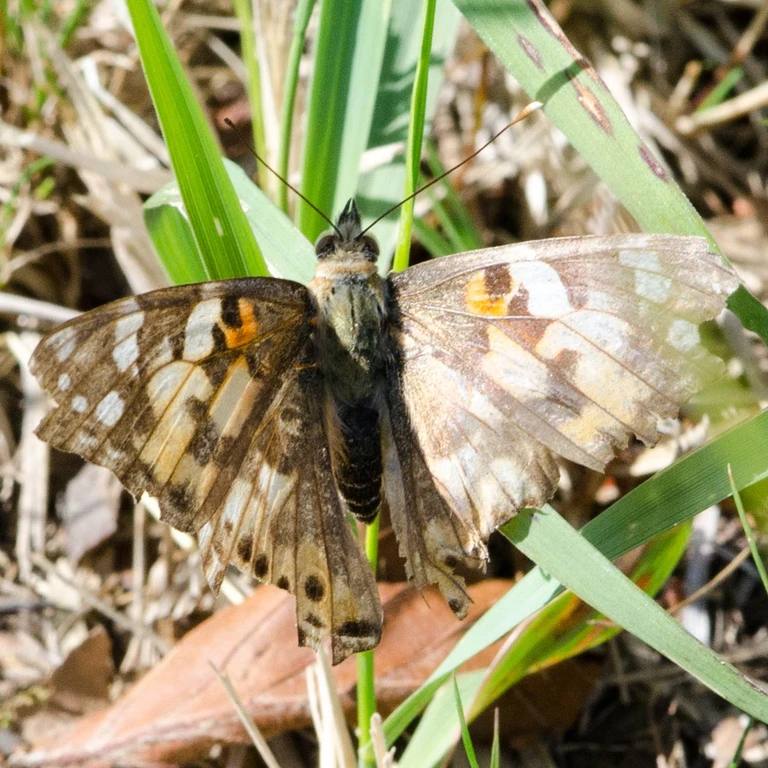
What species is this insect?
Vanessa cardui
